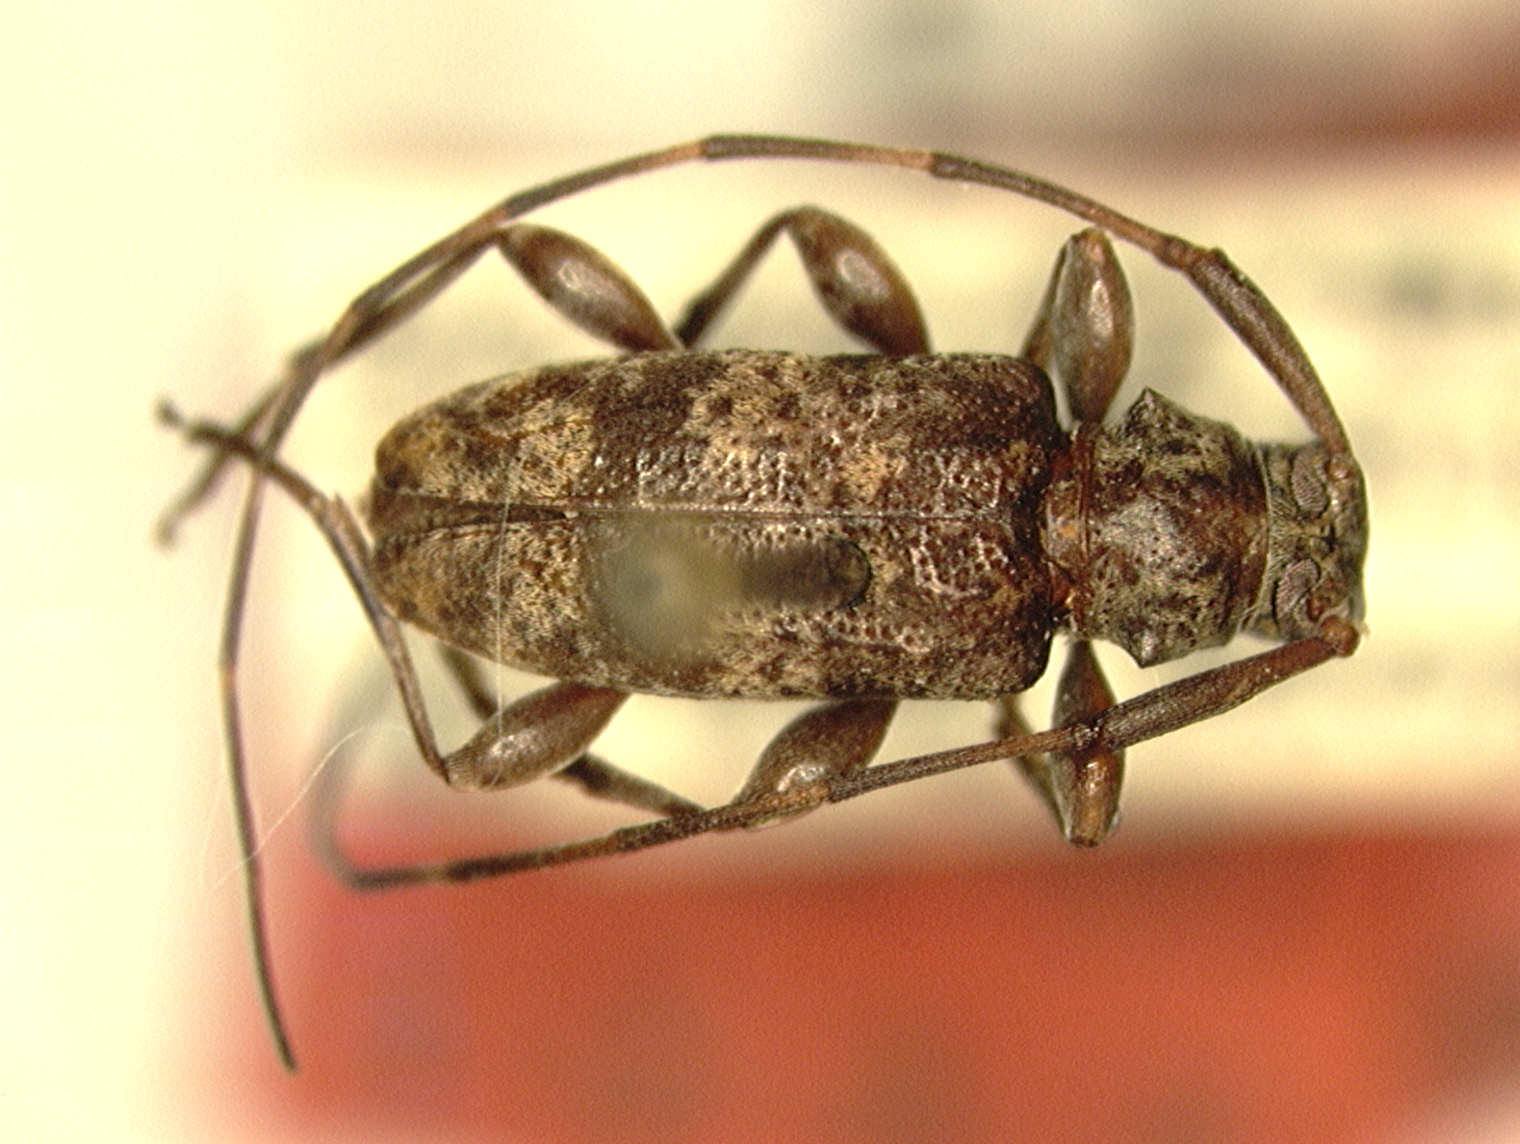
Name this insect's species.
Acanthocinus campbelli
